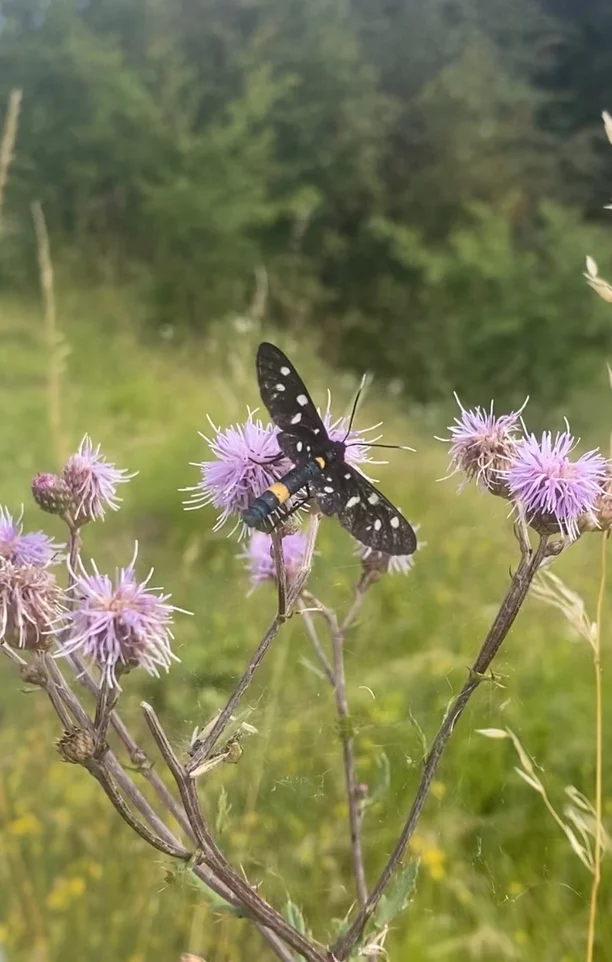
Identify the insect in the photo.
Amata phegea
